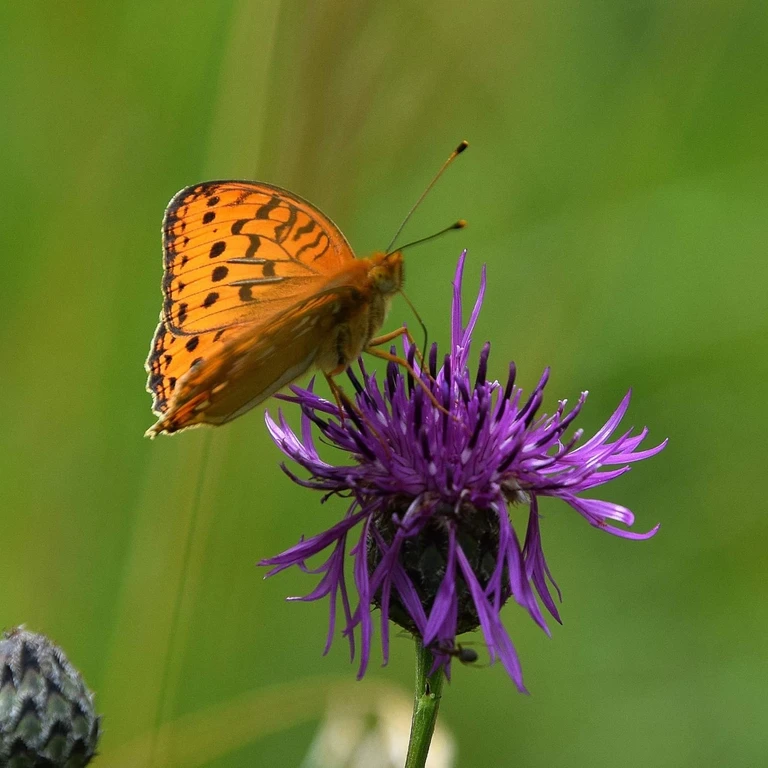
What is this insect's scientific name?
Fabriciana adippe
